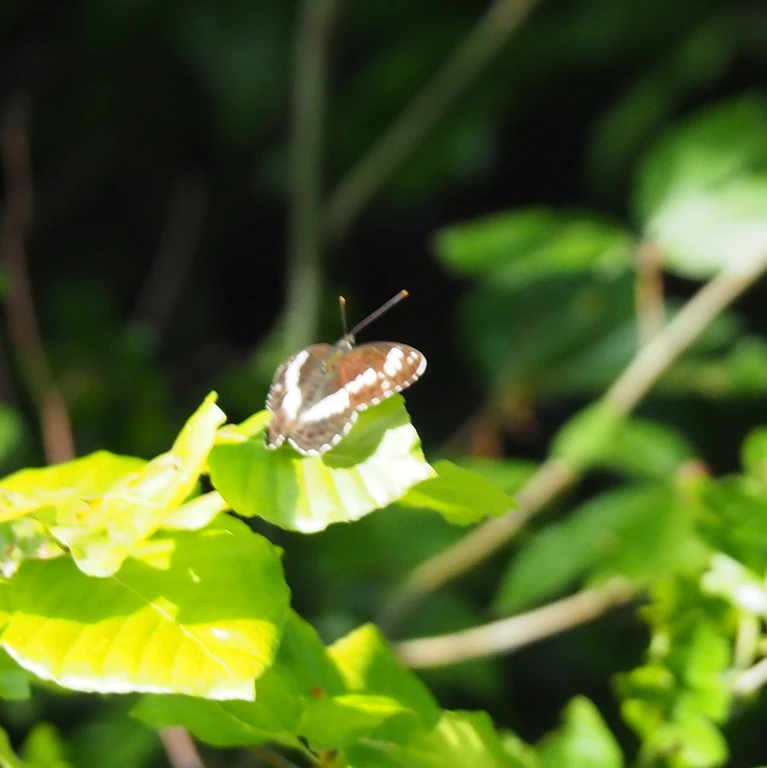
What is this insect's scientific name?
Limenitis camilla (also Ladoga camilla)
